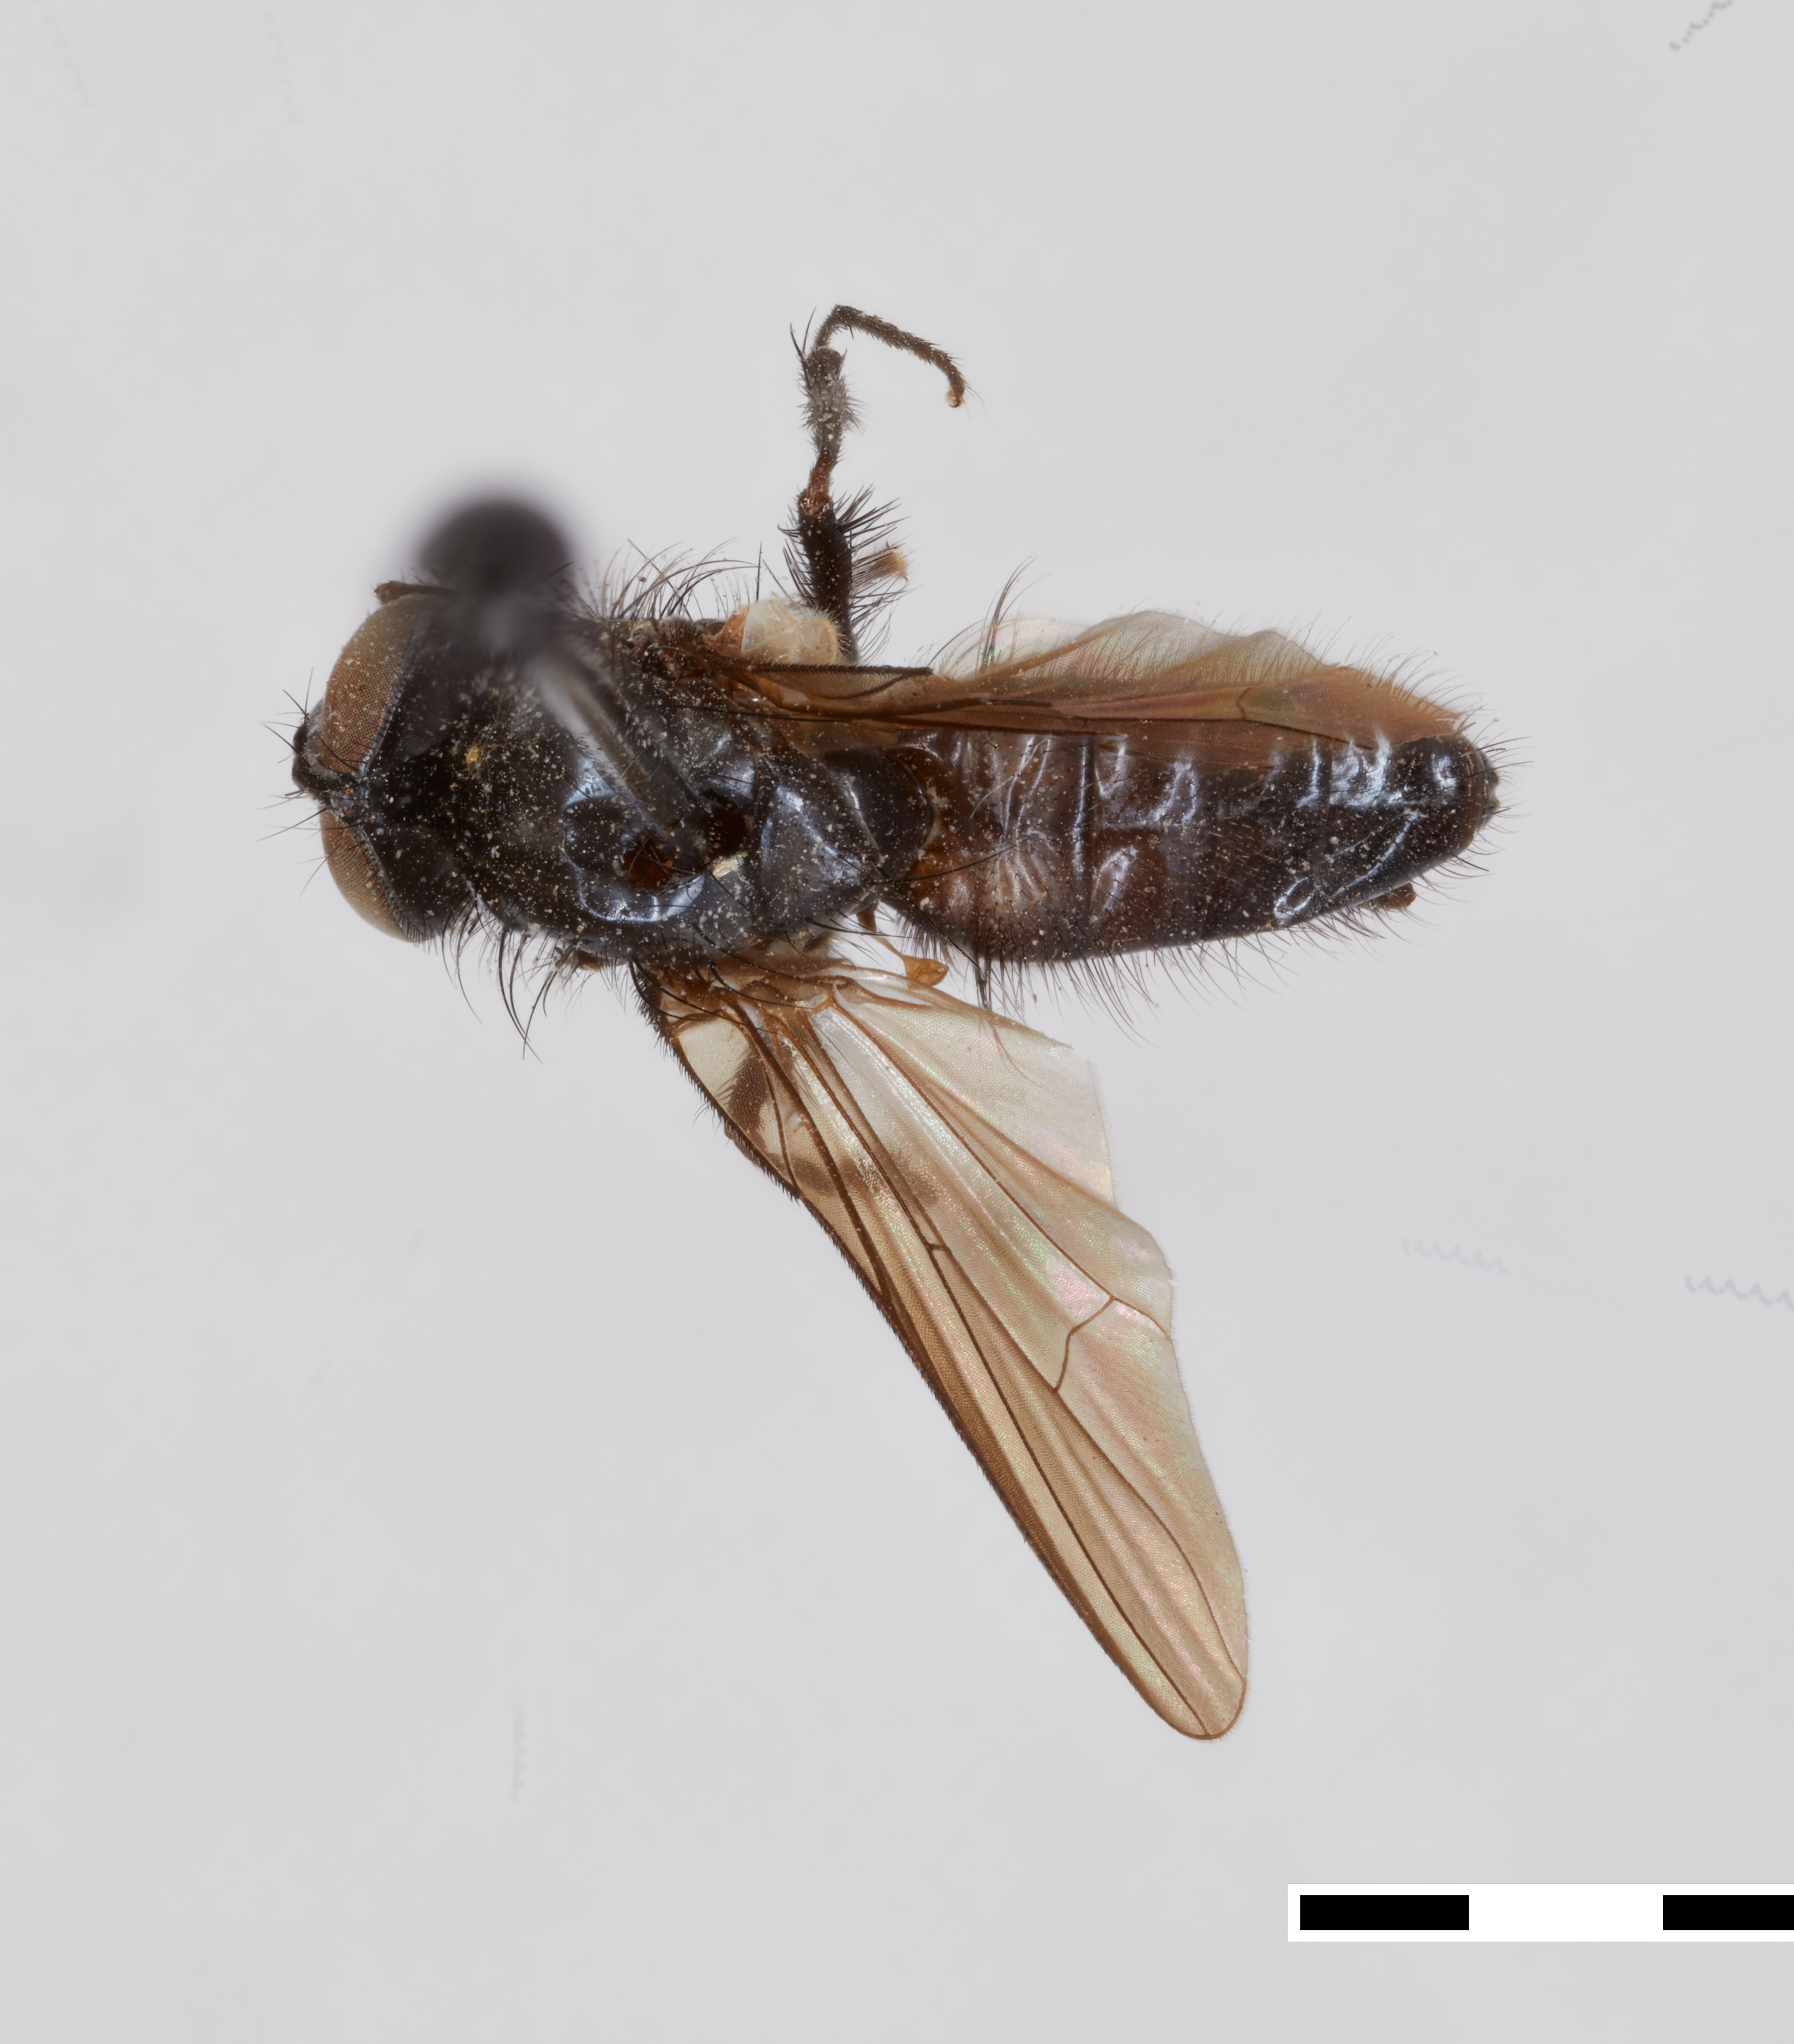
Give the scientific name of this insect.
Fannia arcuata
